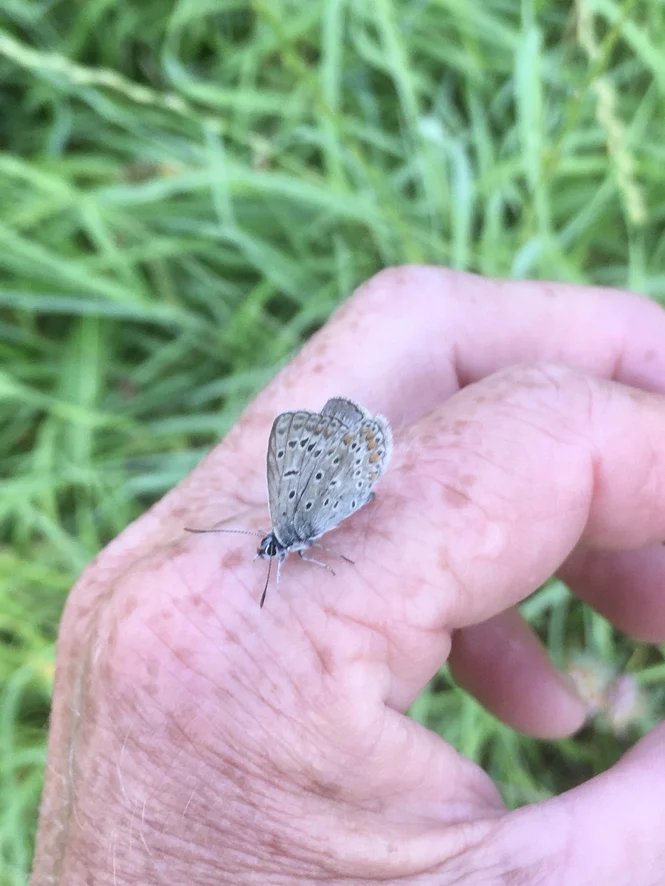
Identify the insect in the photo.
Polyommatus icarus
